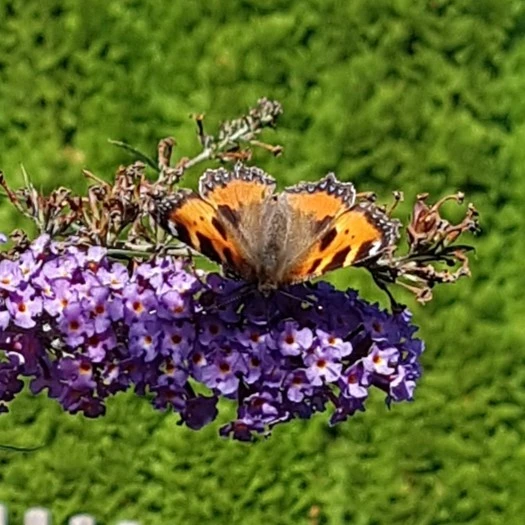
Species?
Aglais urticae
